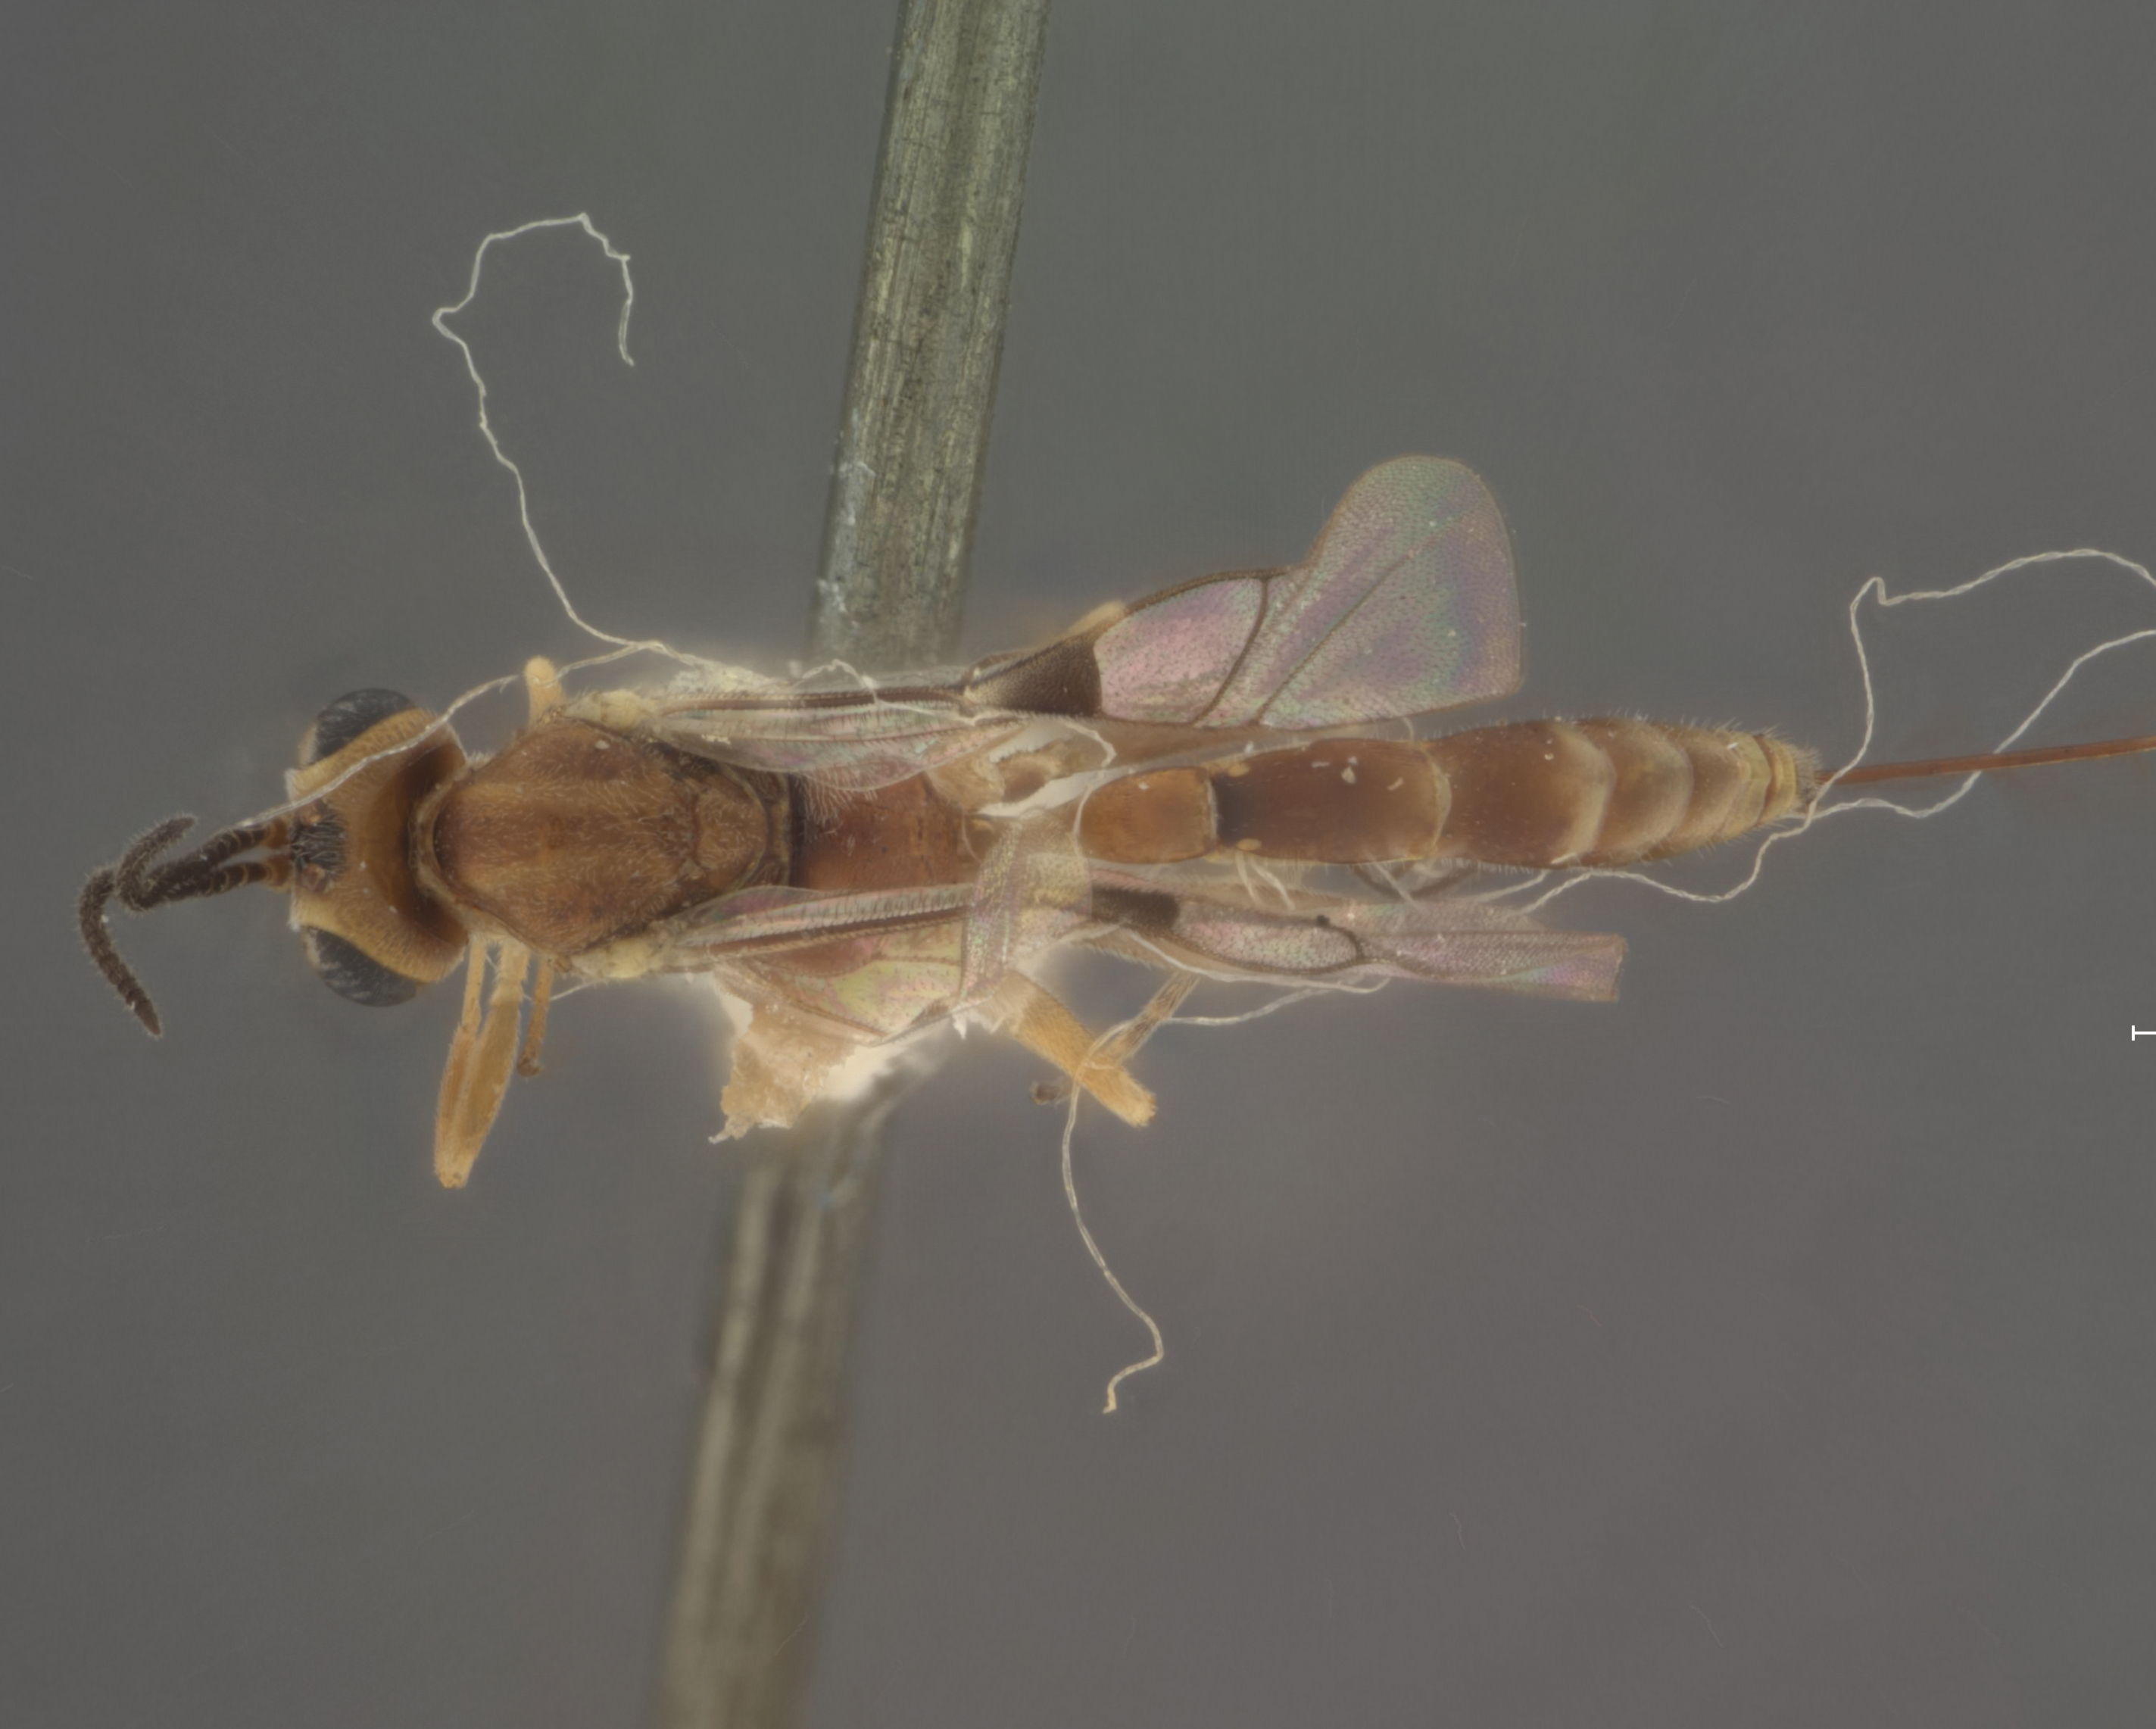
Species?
Pristomerus baumhoferi
